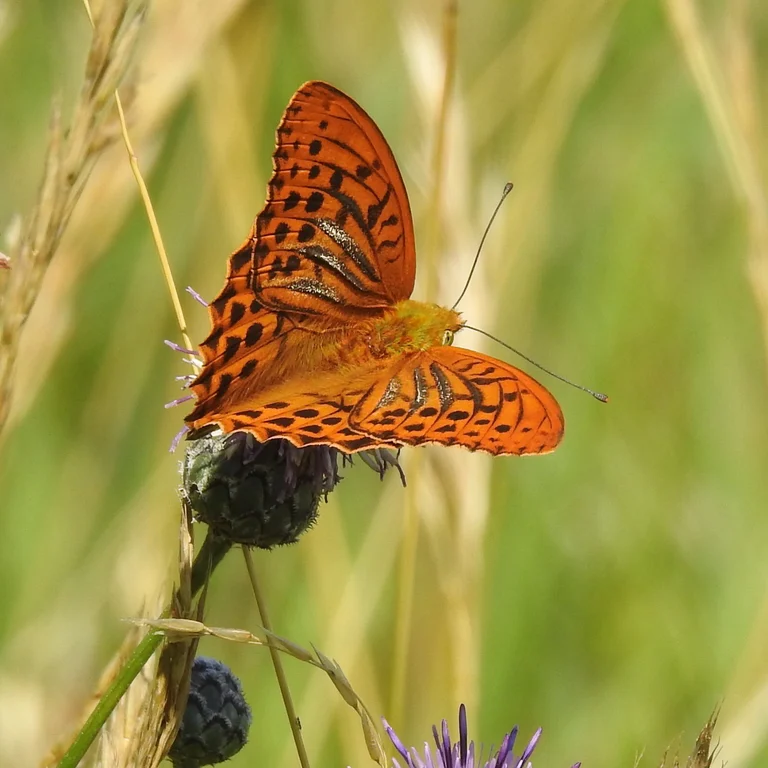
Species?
Argynnis paphia
